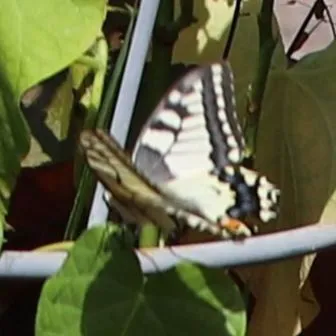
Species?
Papilio machaon
